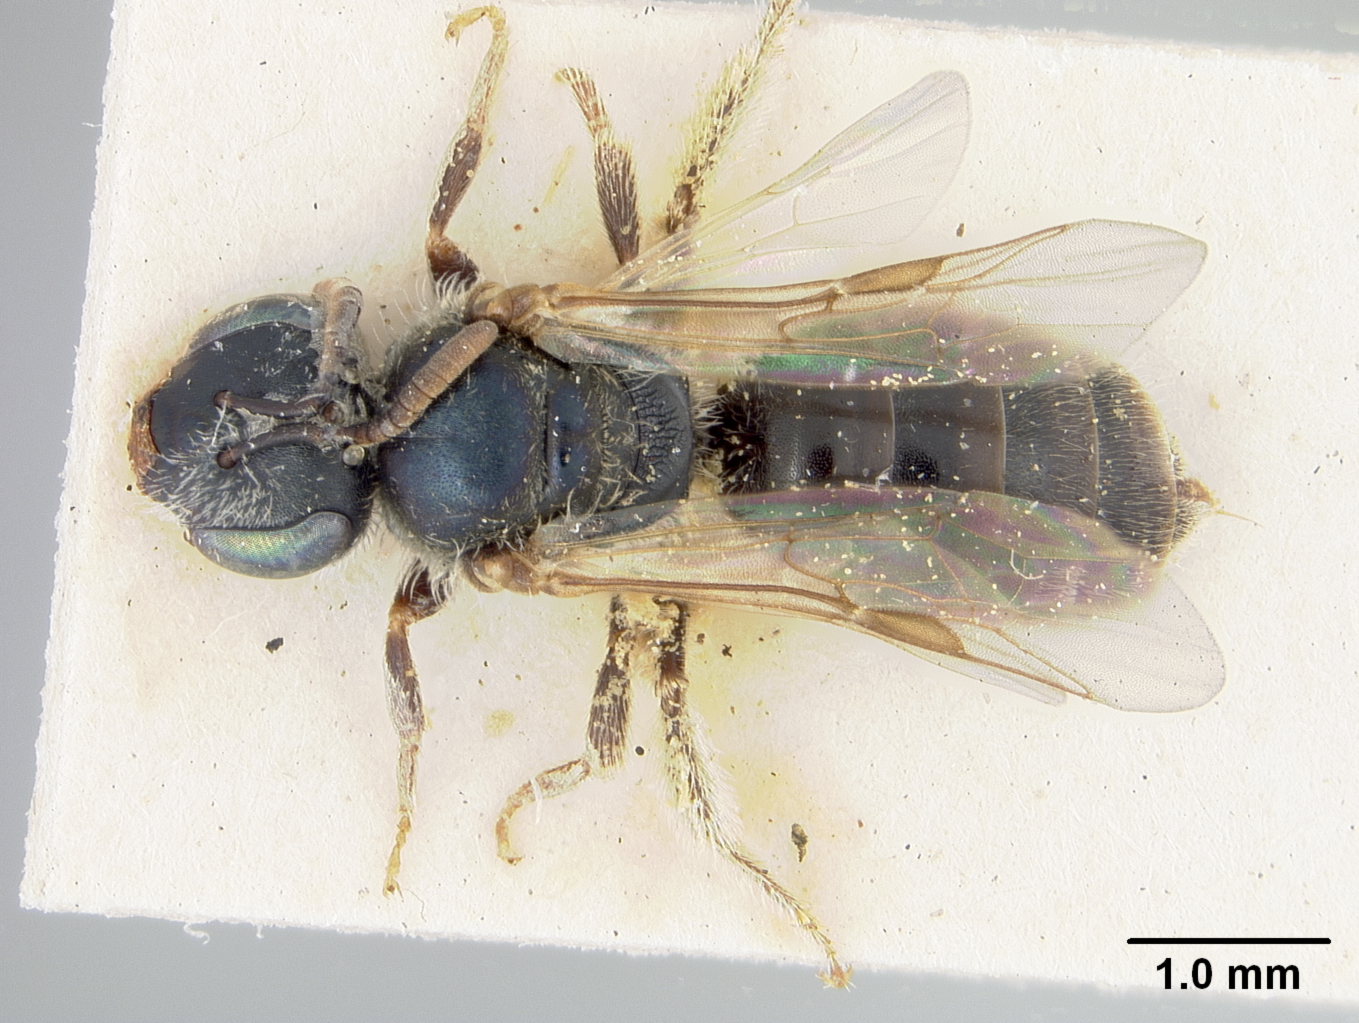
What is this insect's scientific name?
Halictus dorsicyaneus
